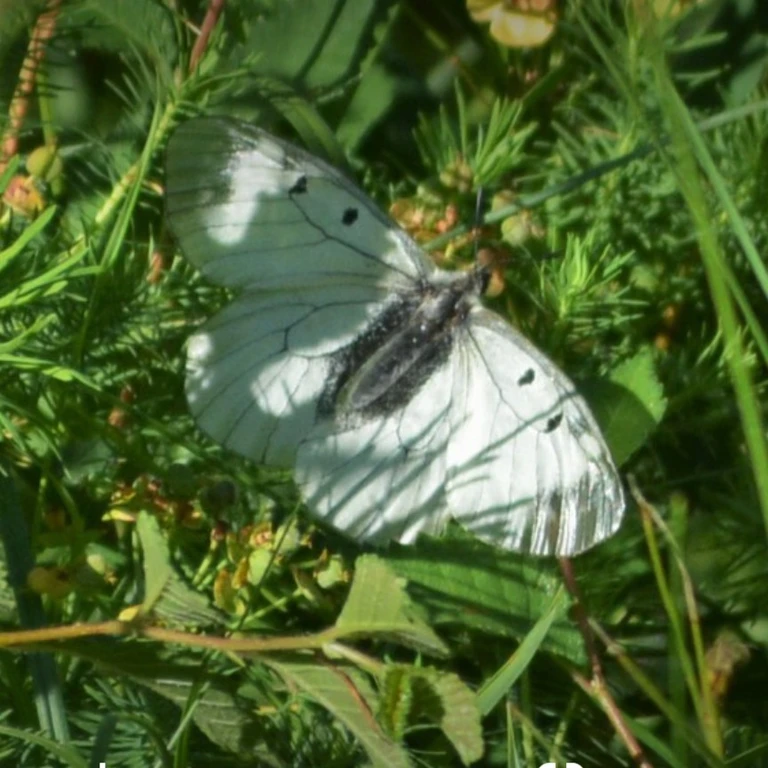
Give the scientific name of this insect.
Parnassius mnemosyne
